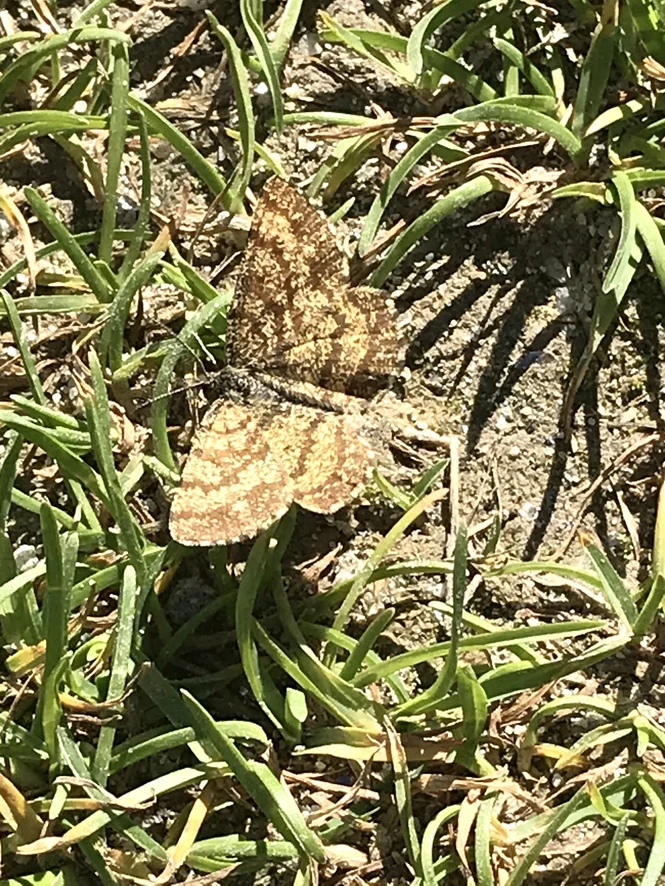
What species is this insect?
Ematurga atomaria
